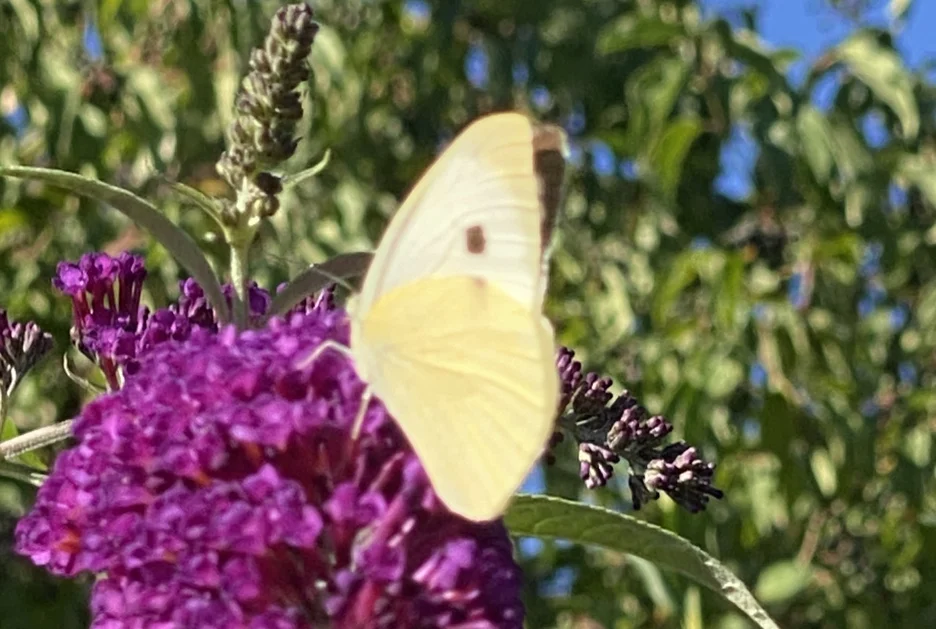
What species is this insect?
Pieris brassicae
